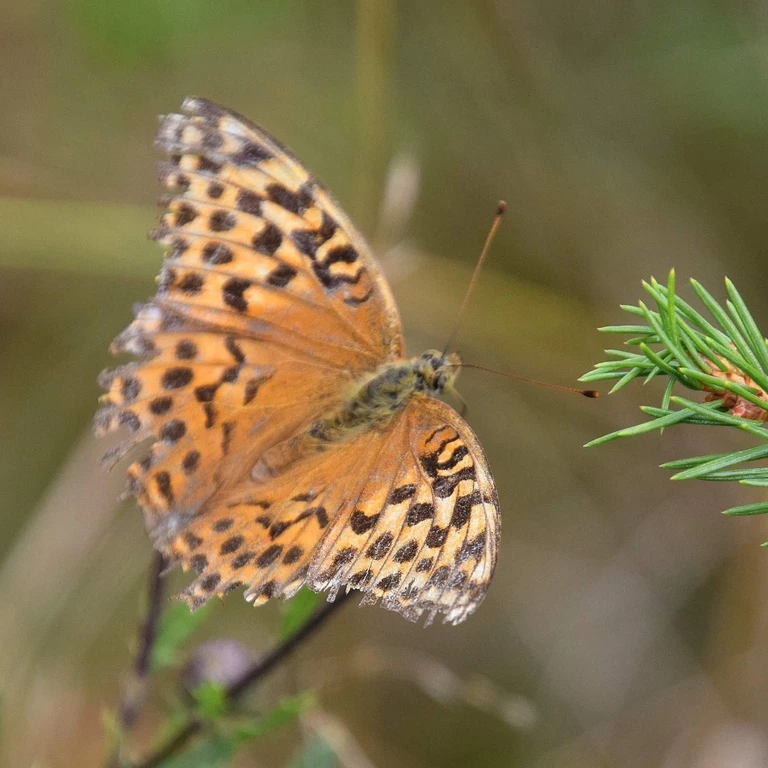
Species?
Argynnis paphia
